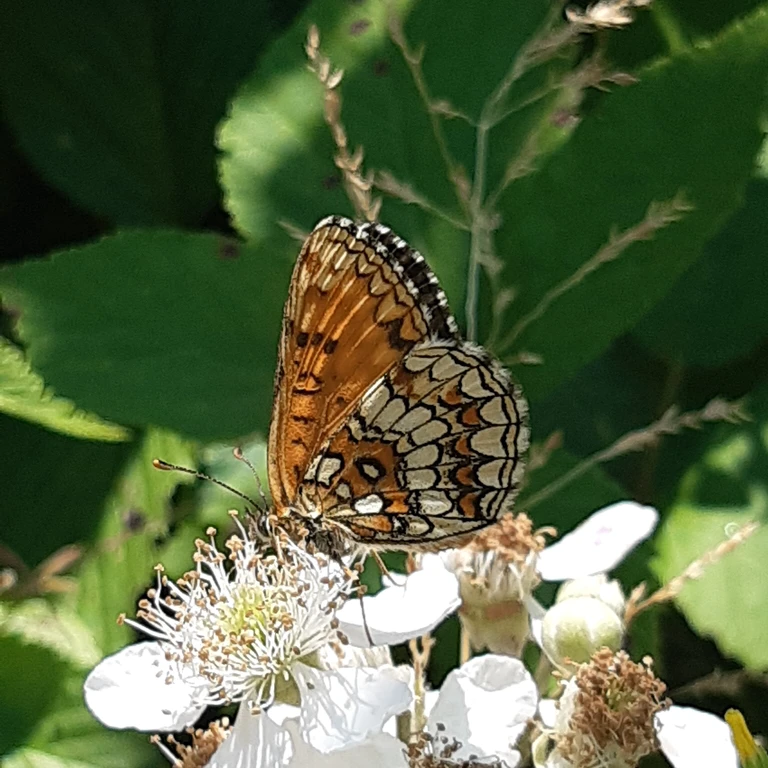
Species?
Melitaea athalia
